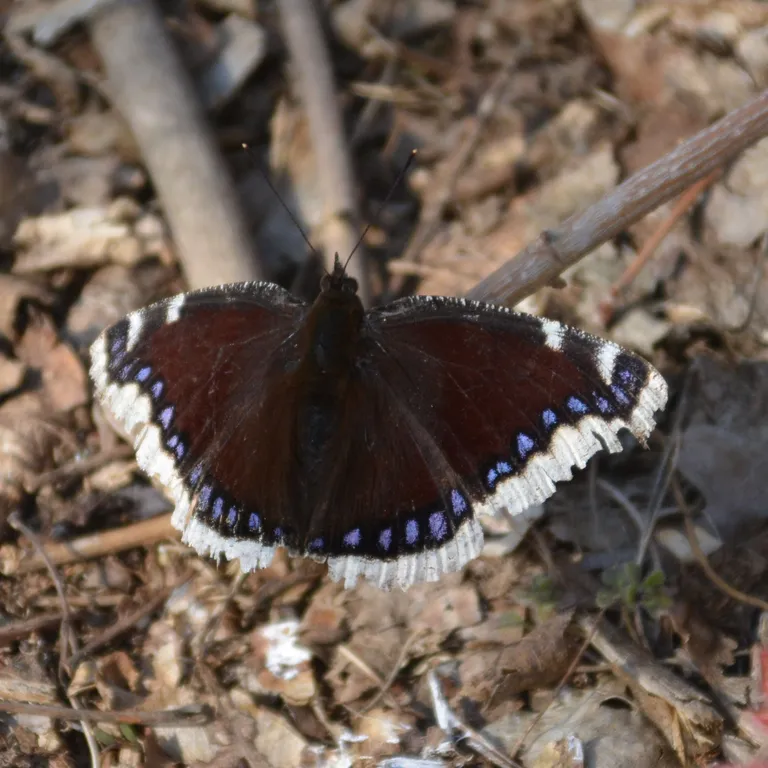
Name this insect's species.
Nymphalis antiopa
